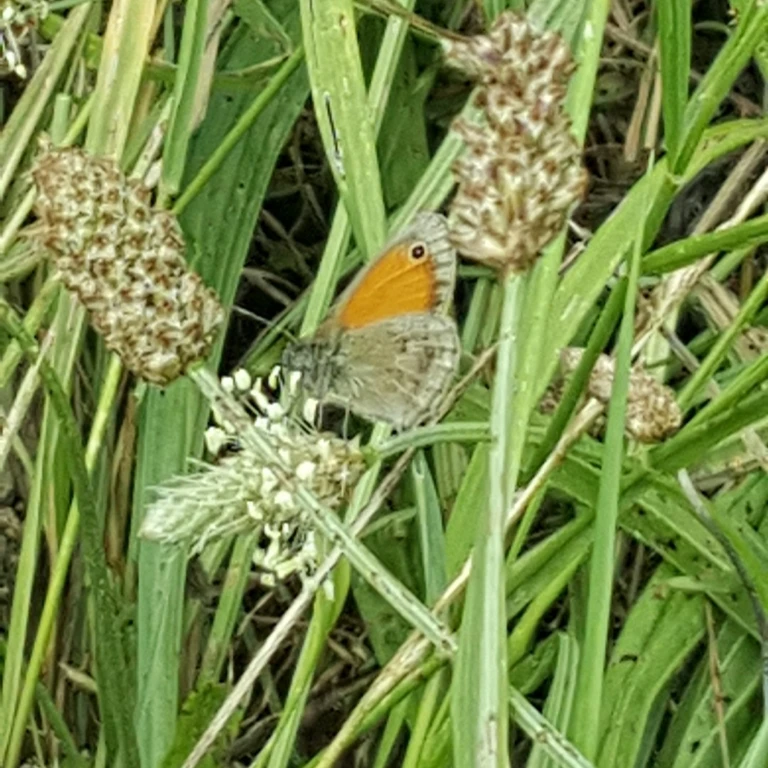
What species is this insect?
Coenonympha pamphilus
